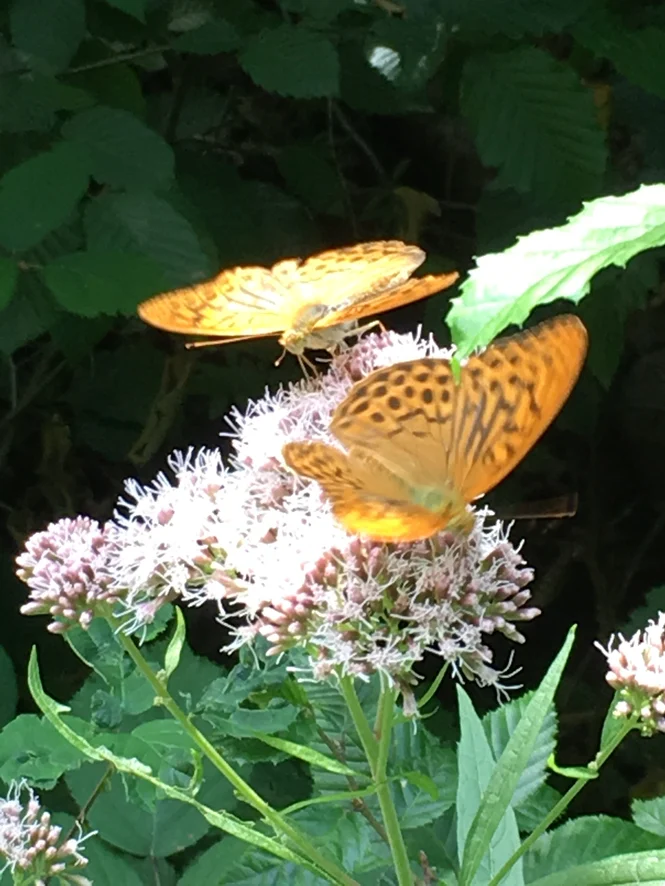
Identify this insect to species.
Argynnis paphia
